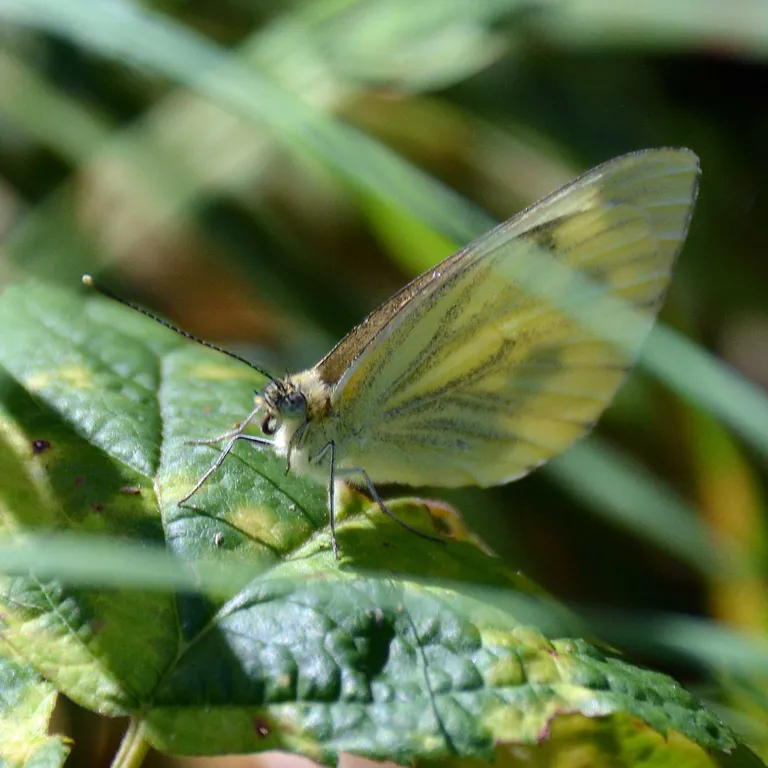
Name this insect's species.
Pieris napi
